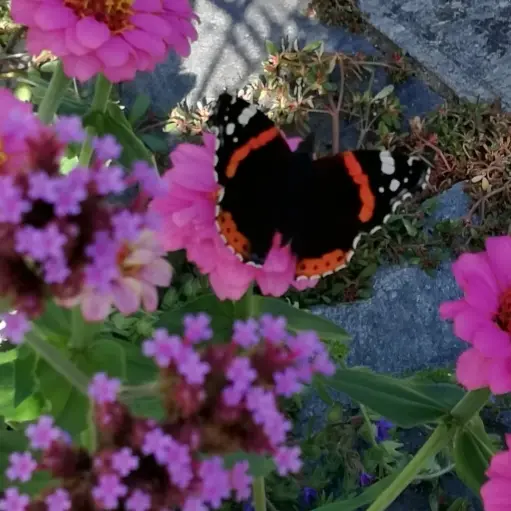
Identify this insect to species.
Vanessa atalanta
